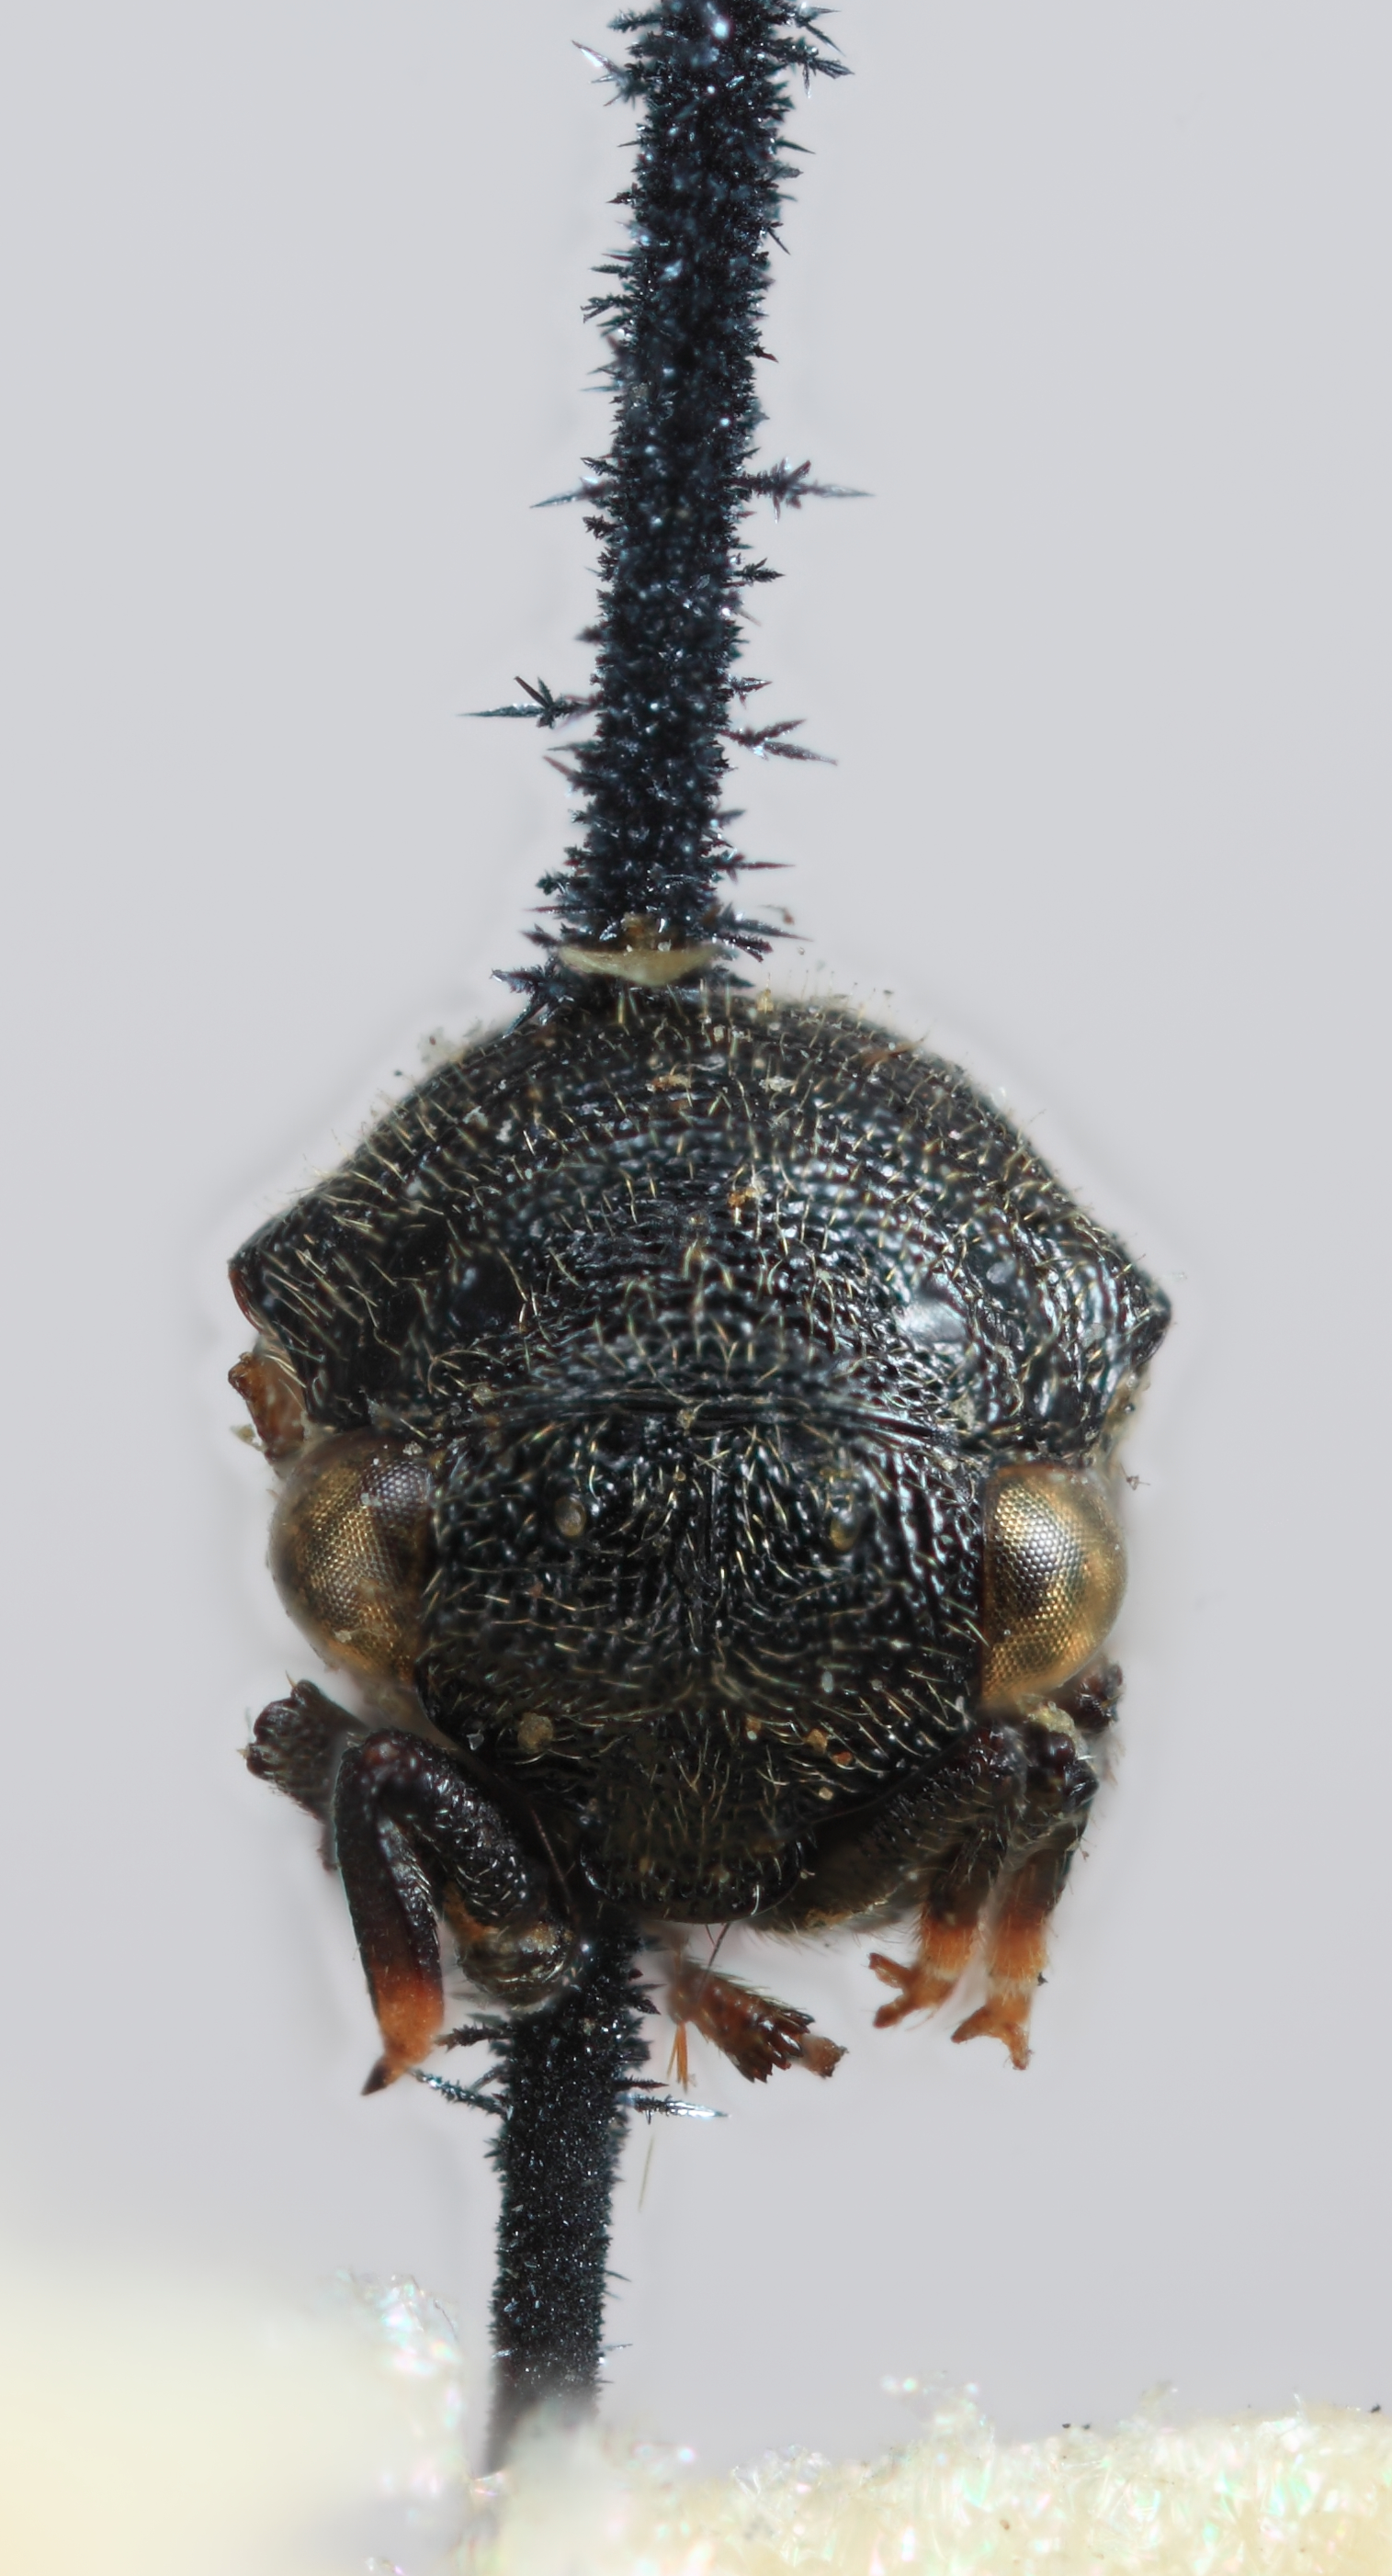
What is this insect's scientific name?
Gargara minuta
